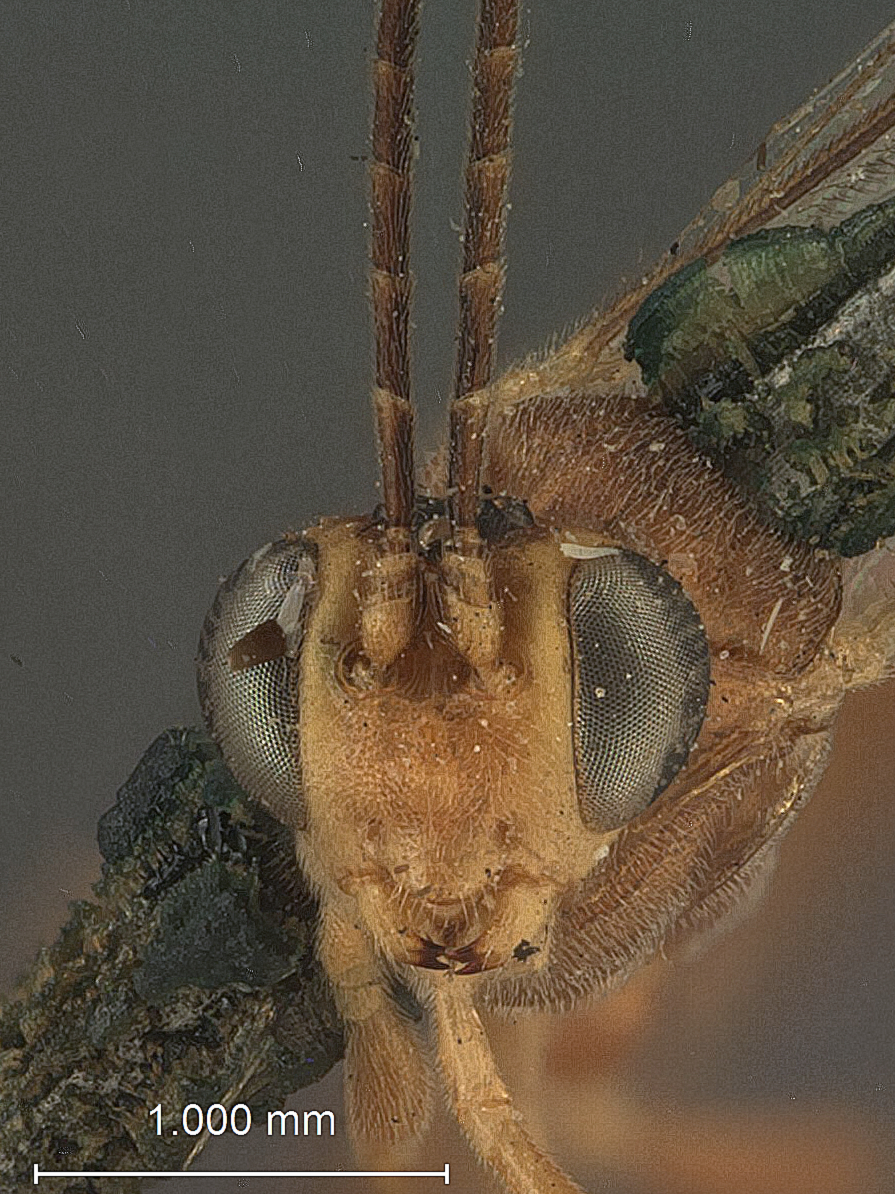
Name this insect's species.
Cremastus gracilis
